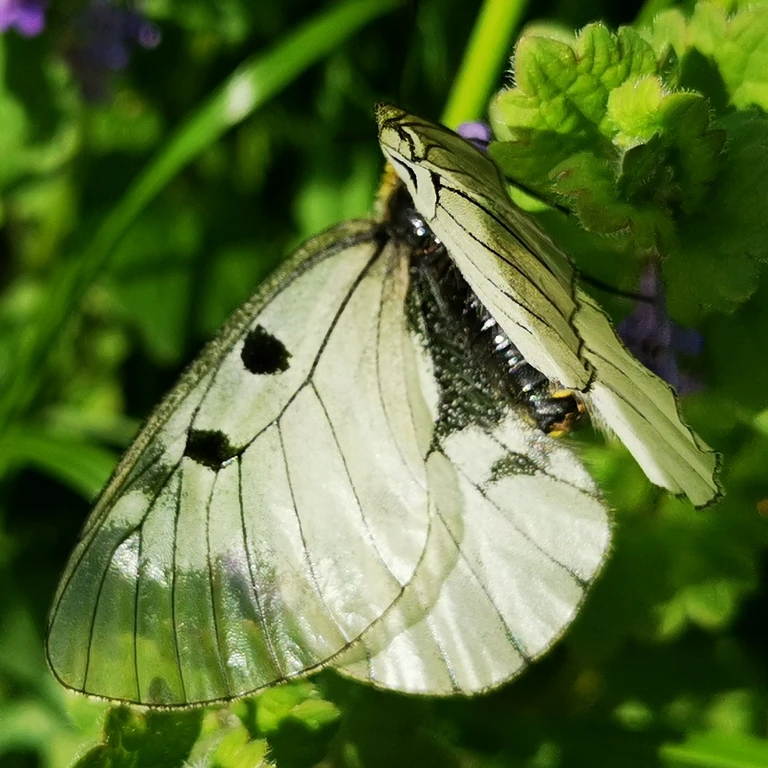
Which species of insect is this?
Parnassius mnemosyne
